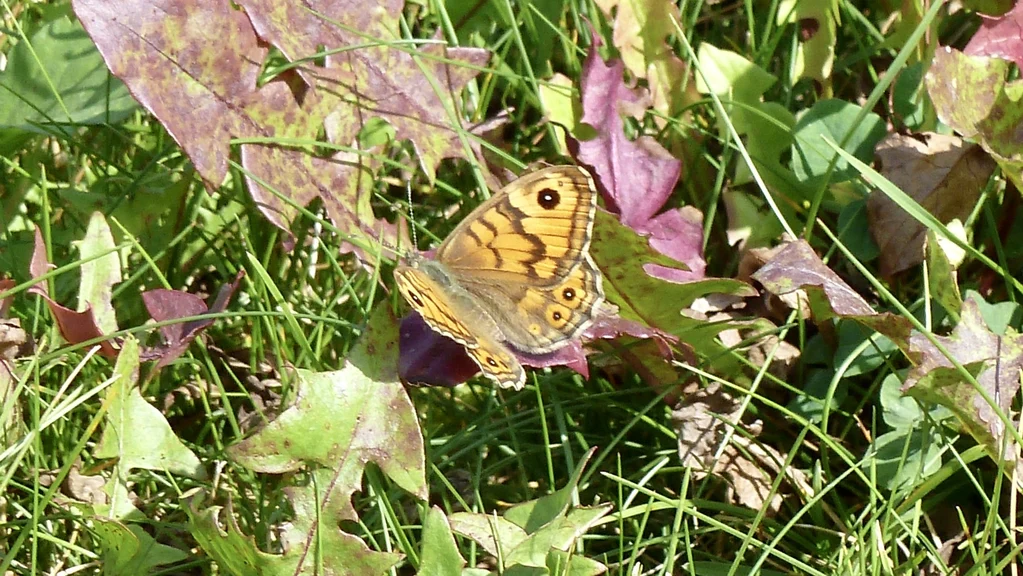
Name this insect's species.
Lasiommata megera (also Pararge megera)
